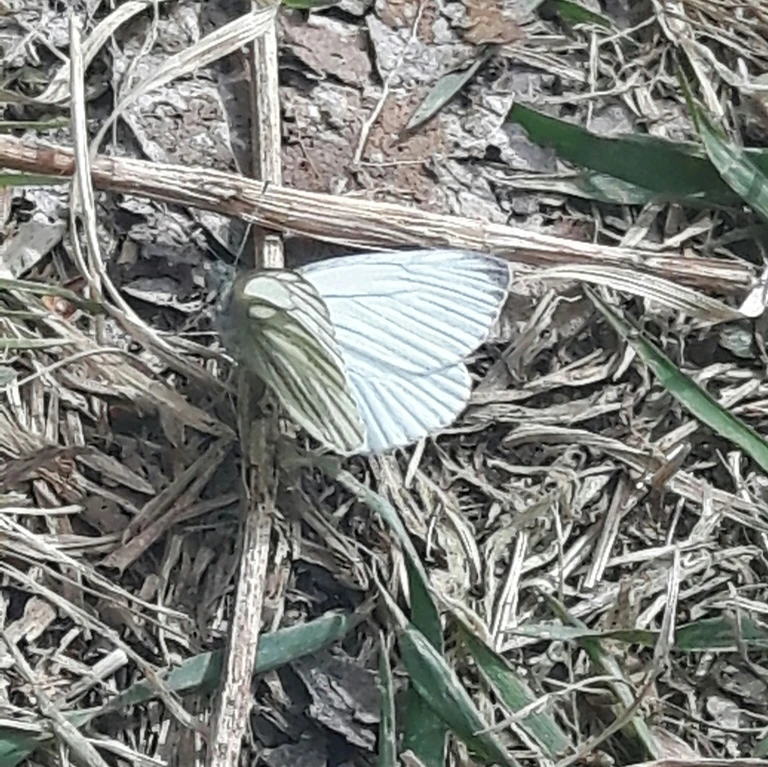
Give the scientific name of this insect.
Pieris napi
